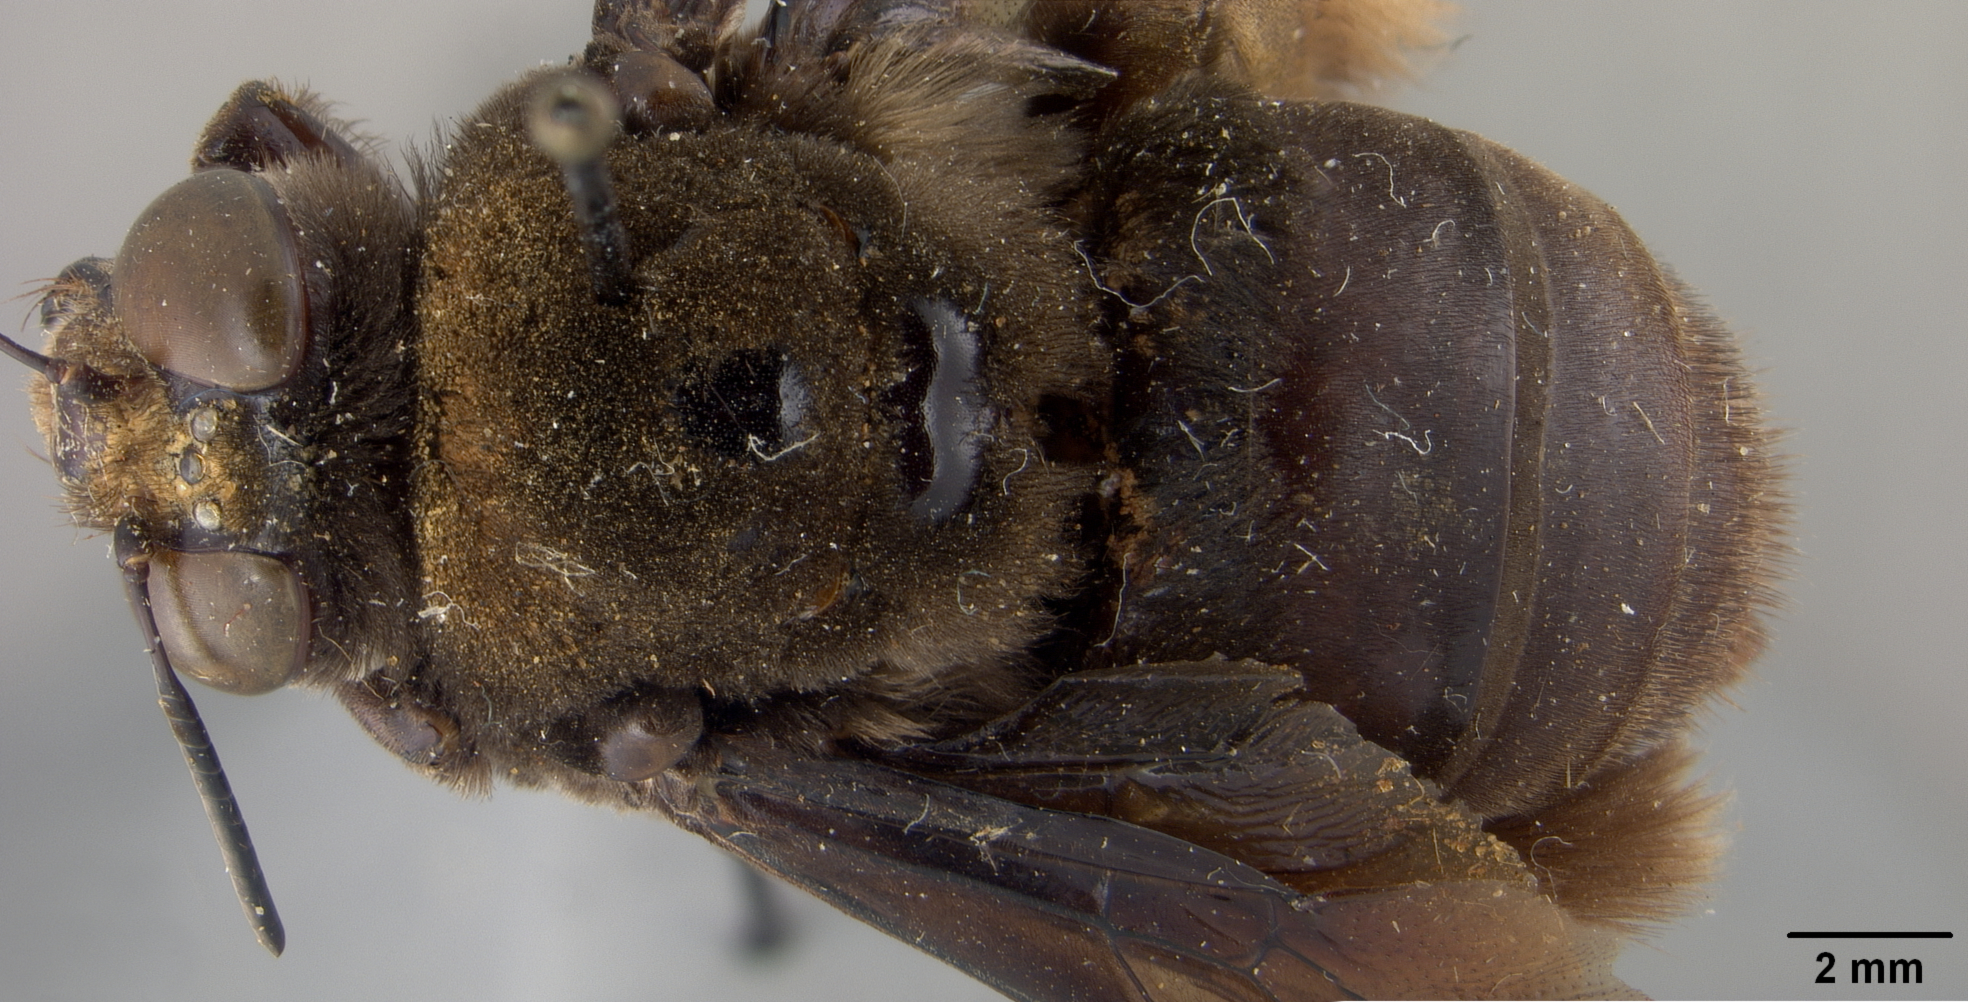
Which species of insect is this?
Centris fusciventris
